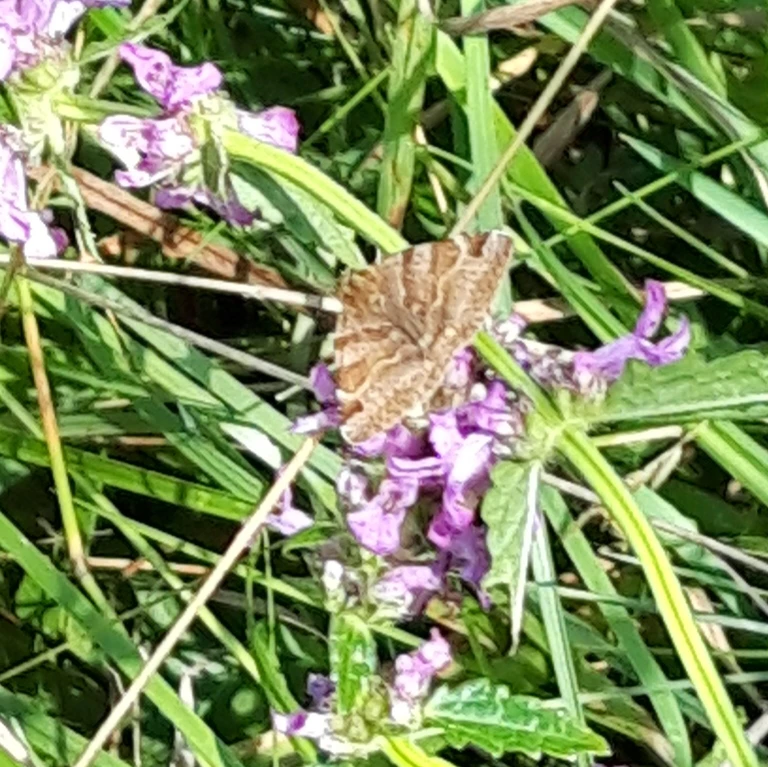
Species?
Euclidia glyphica
